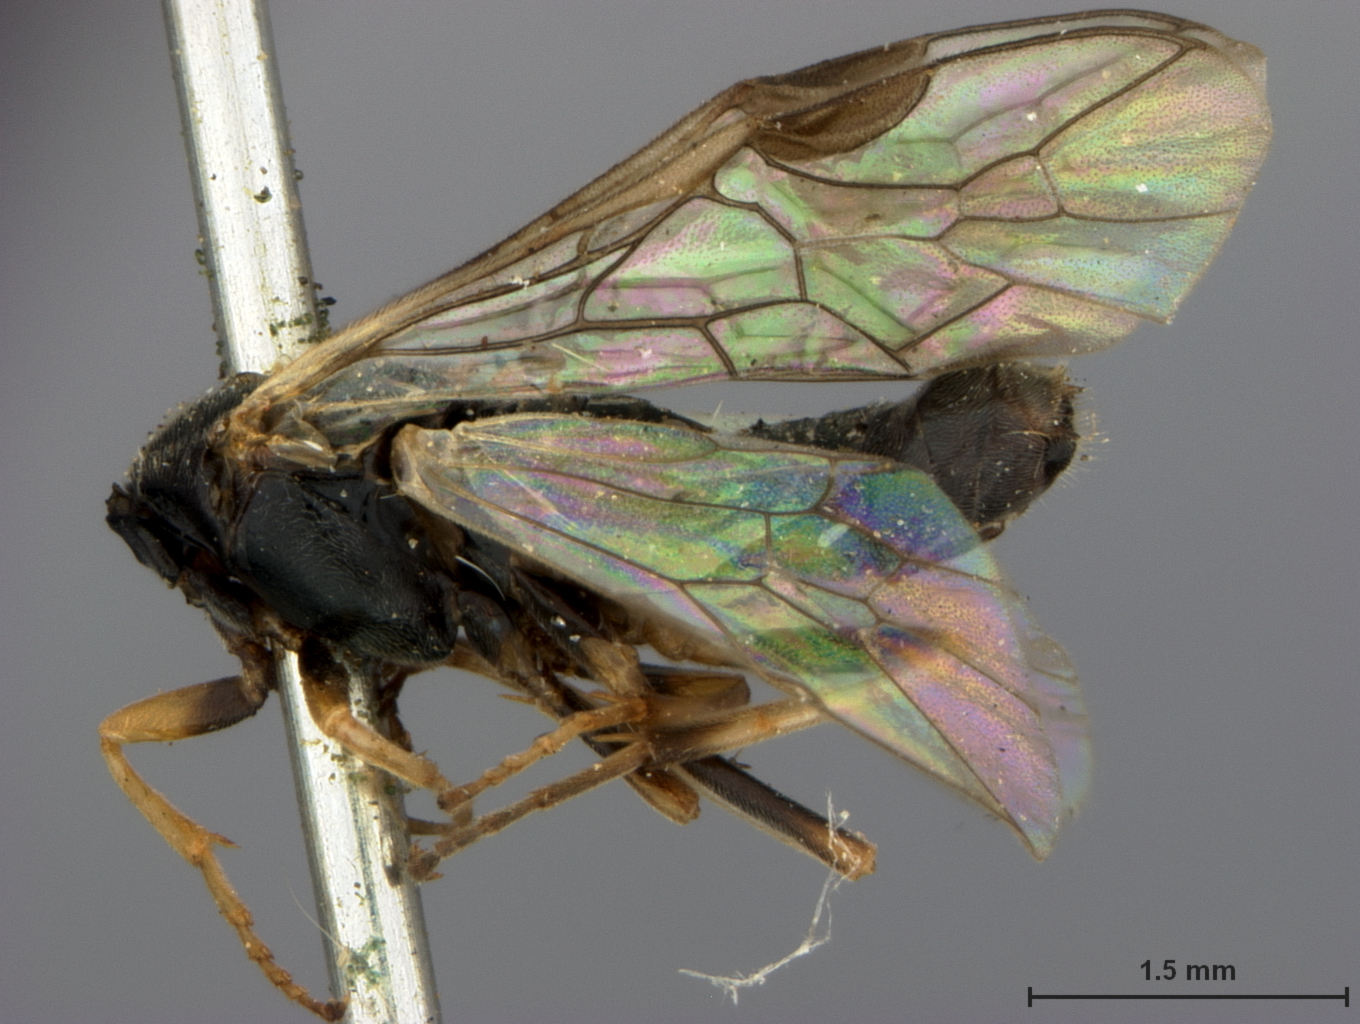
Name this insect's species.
Pristiphora anaka
